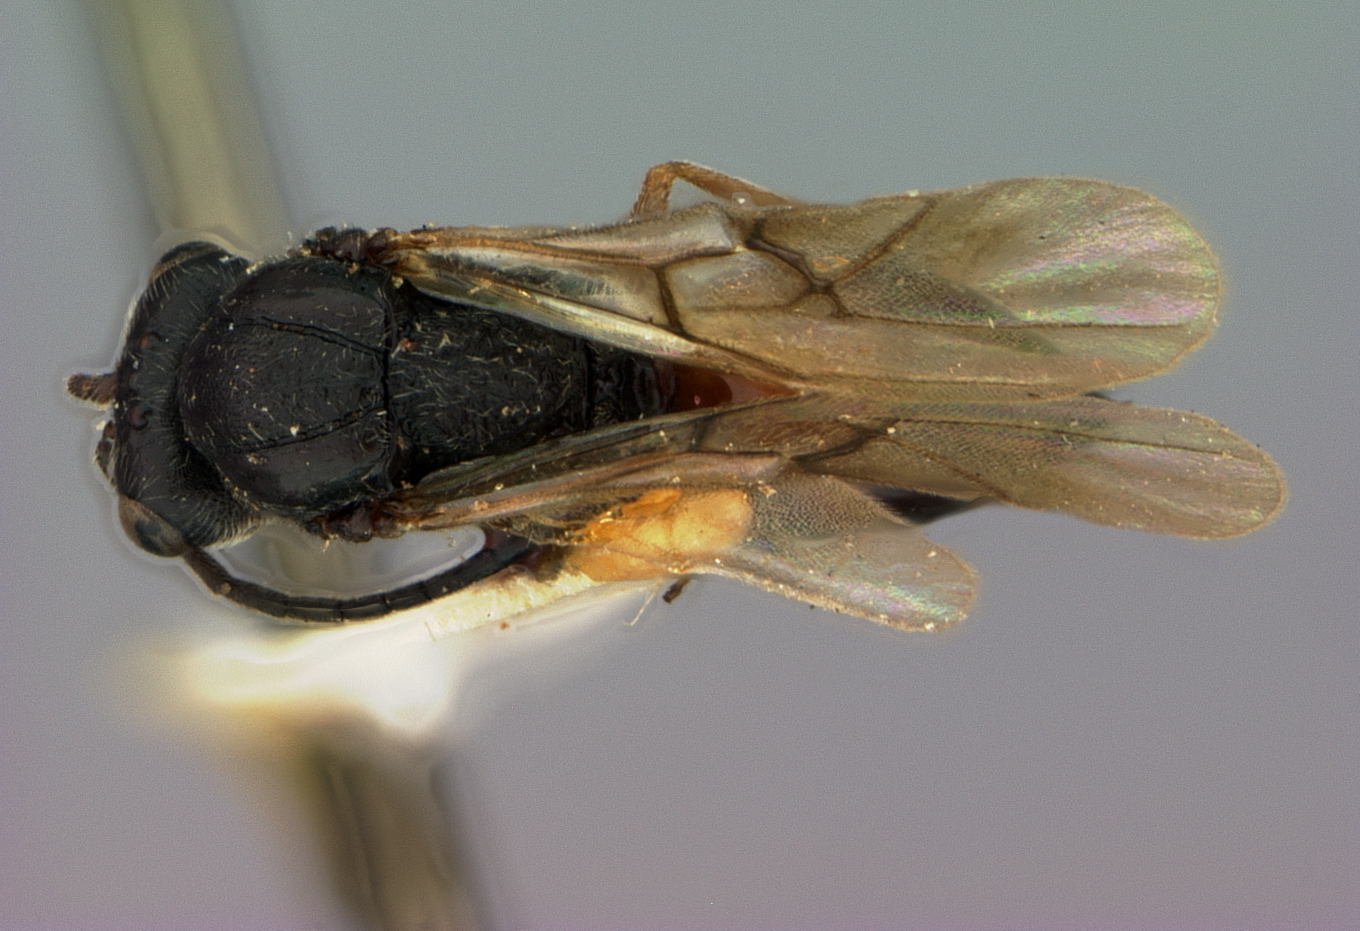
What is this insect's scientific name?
Rhodites polita
